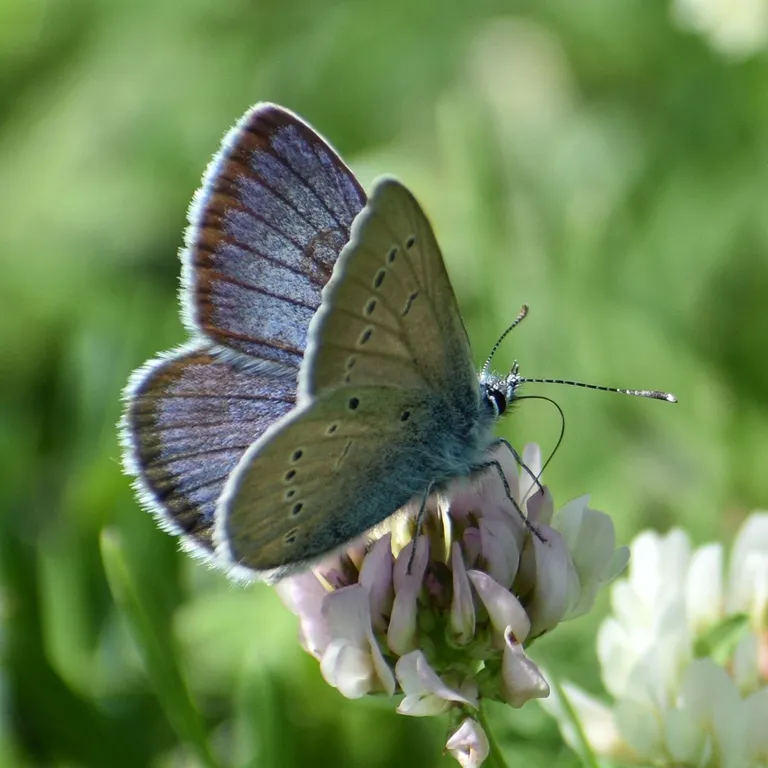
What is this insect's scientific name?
Cyaniris semiargus
